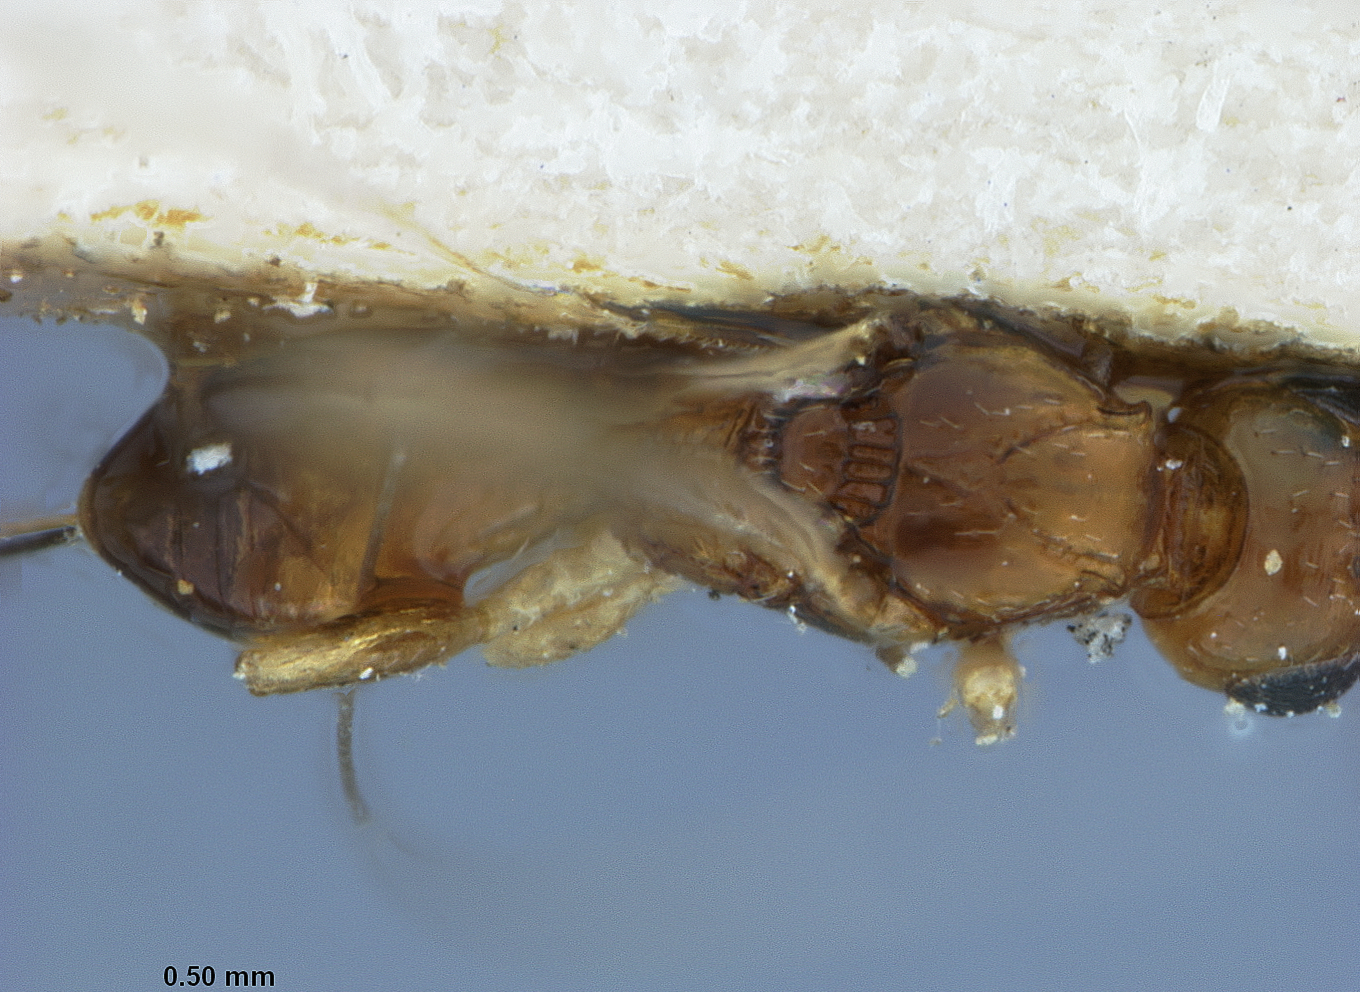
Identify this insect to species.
Ecphylus terminalis
